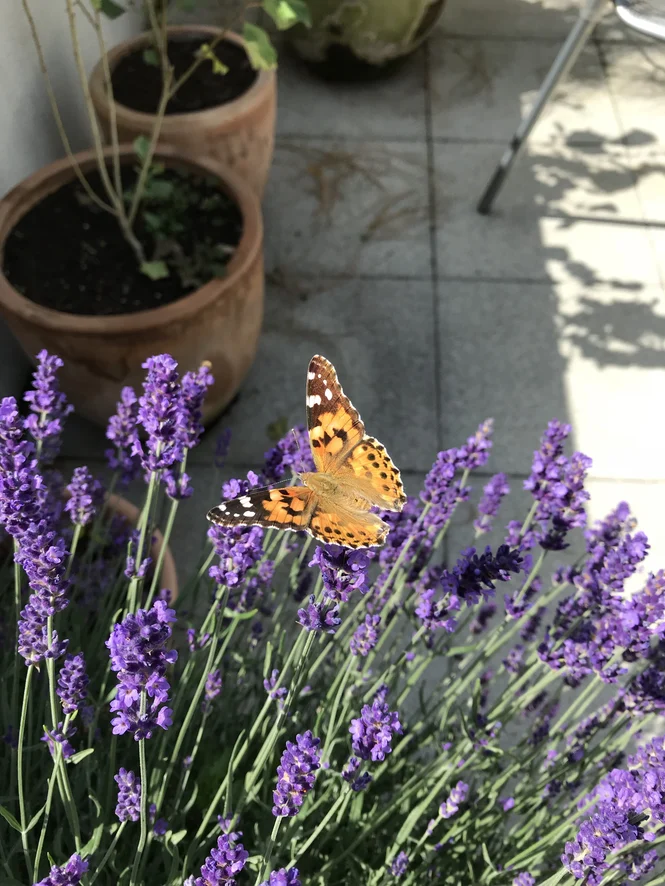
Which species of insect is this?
Vanessa cardui
